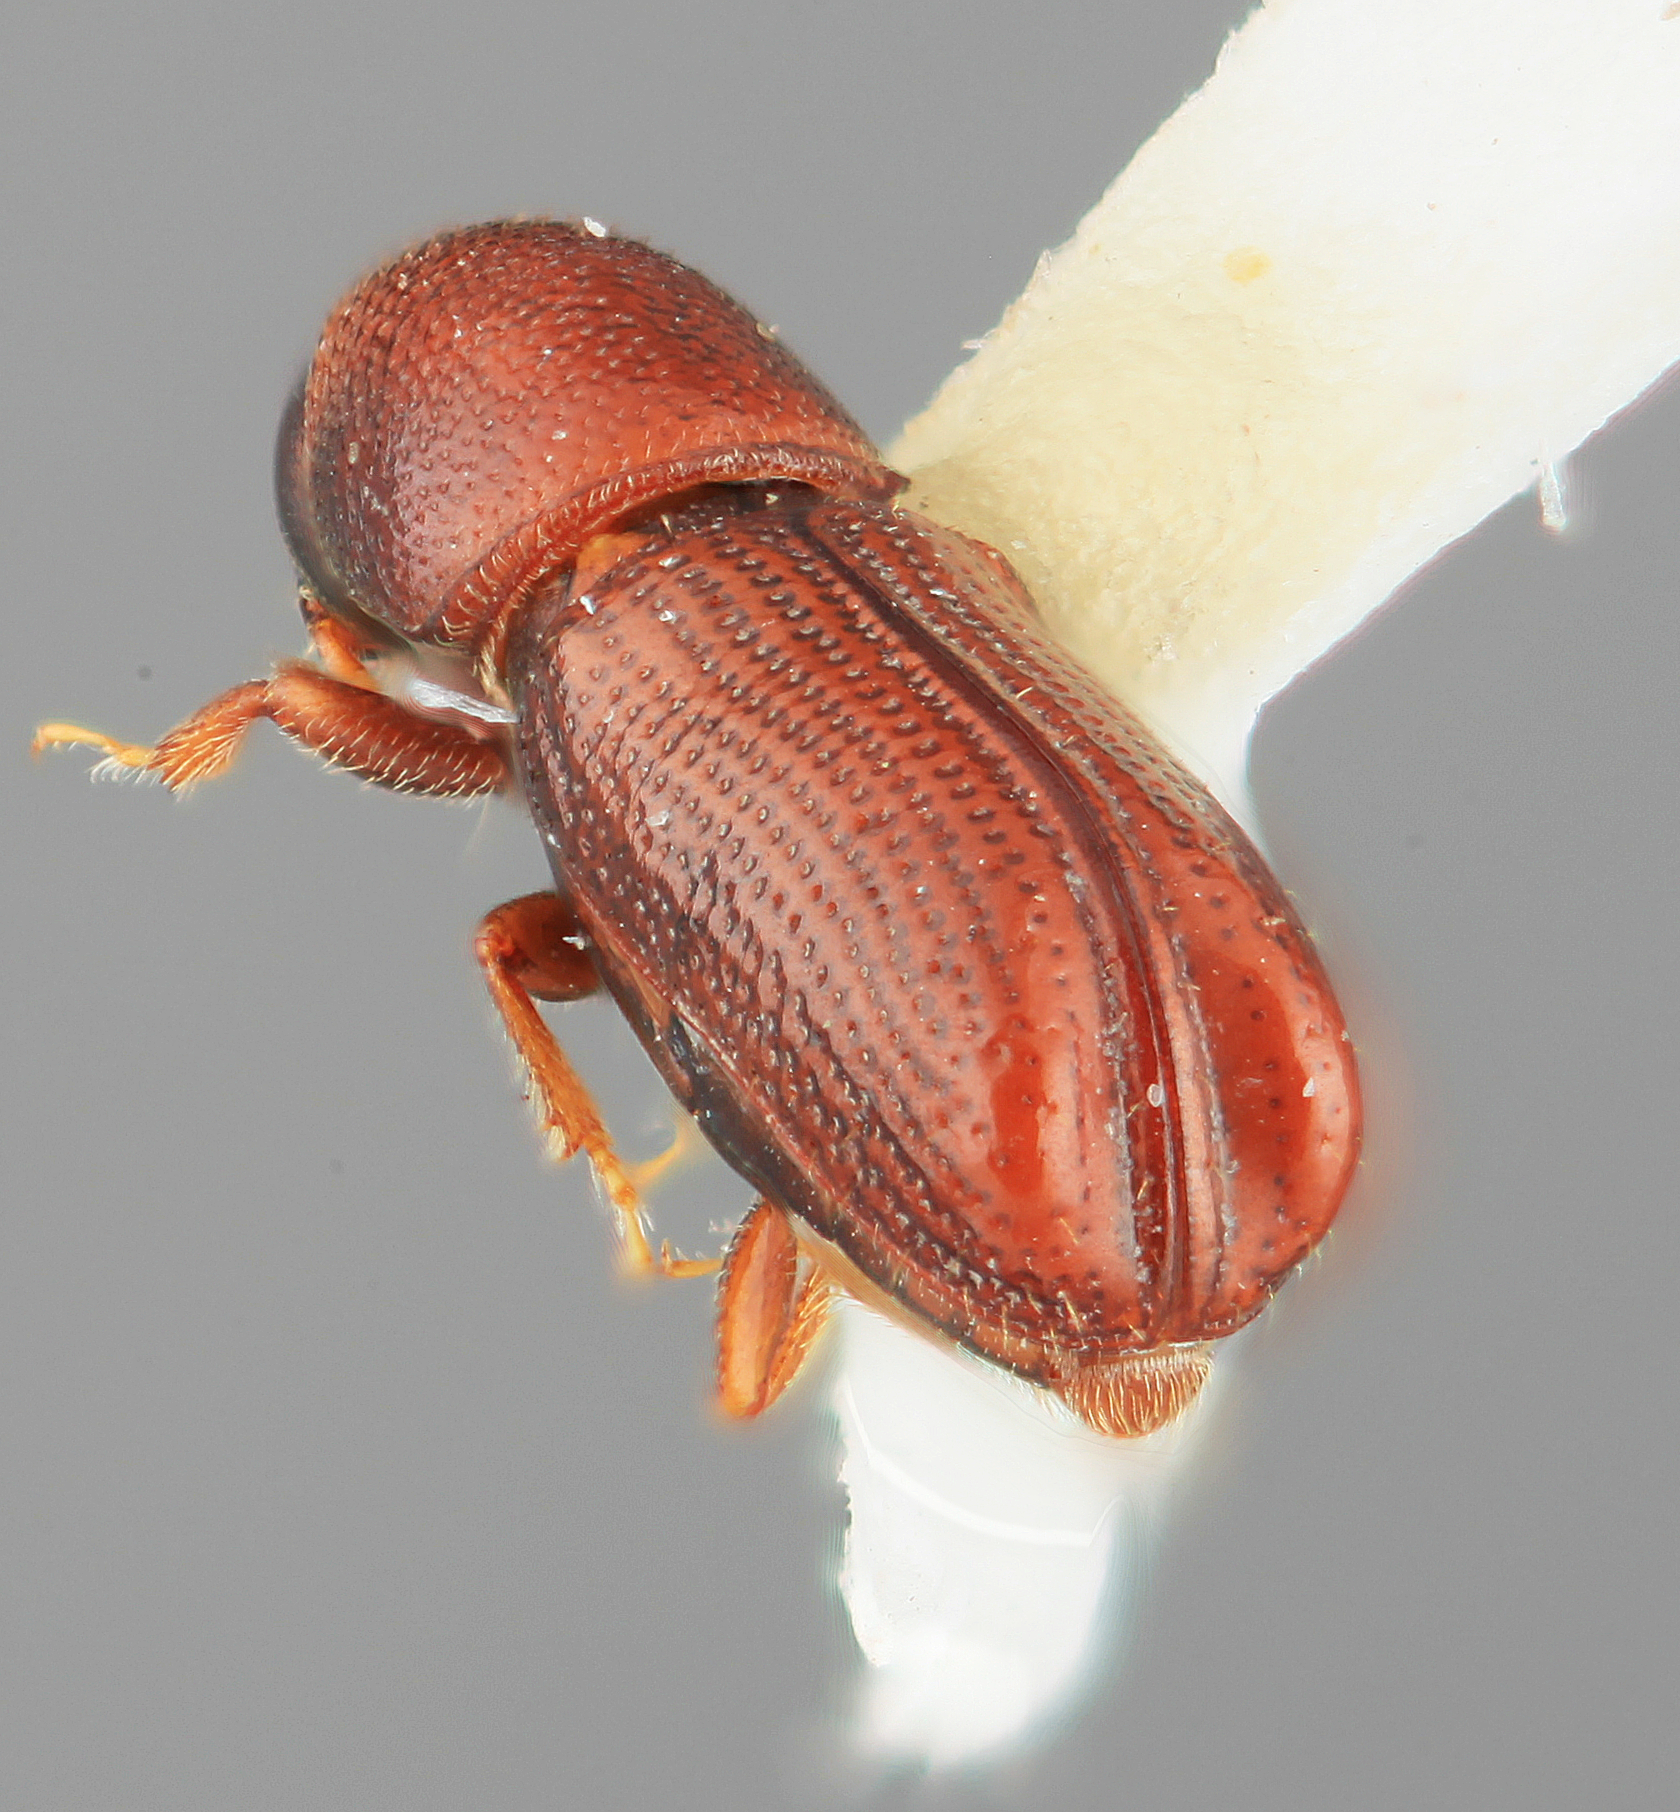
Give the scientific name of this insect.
Pityophthorus splendens
